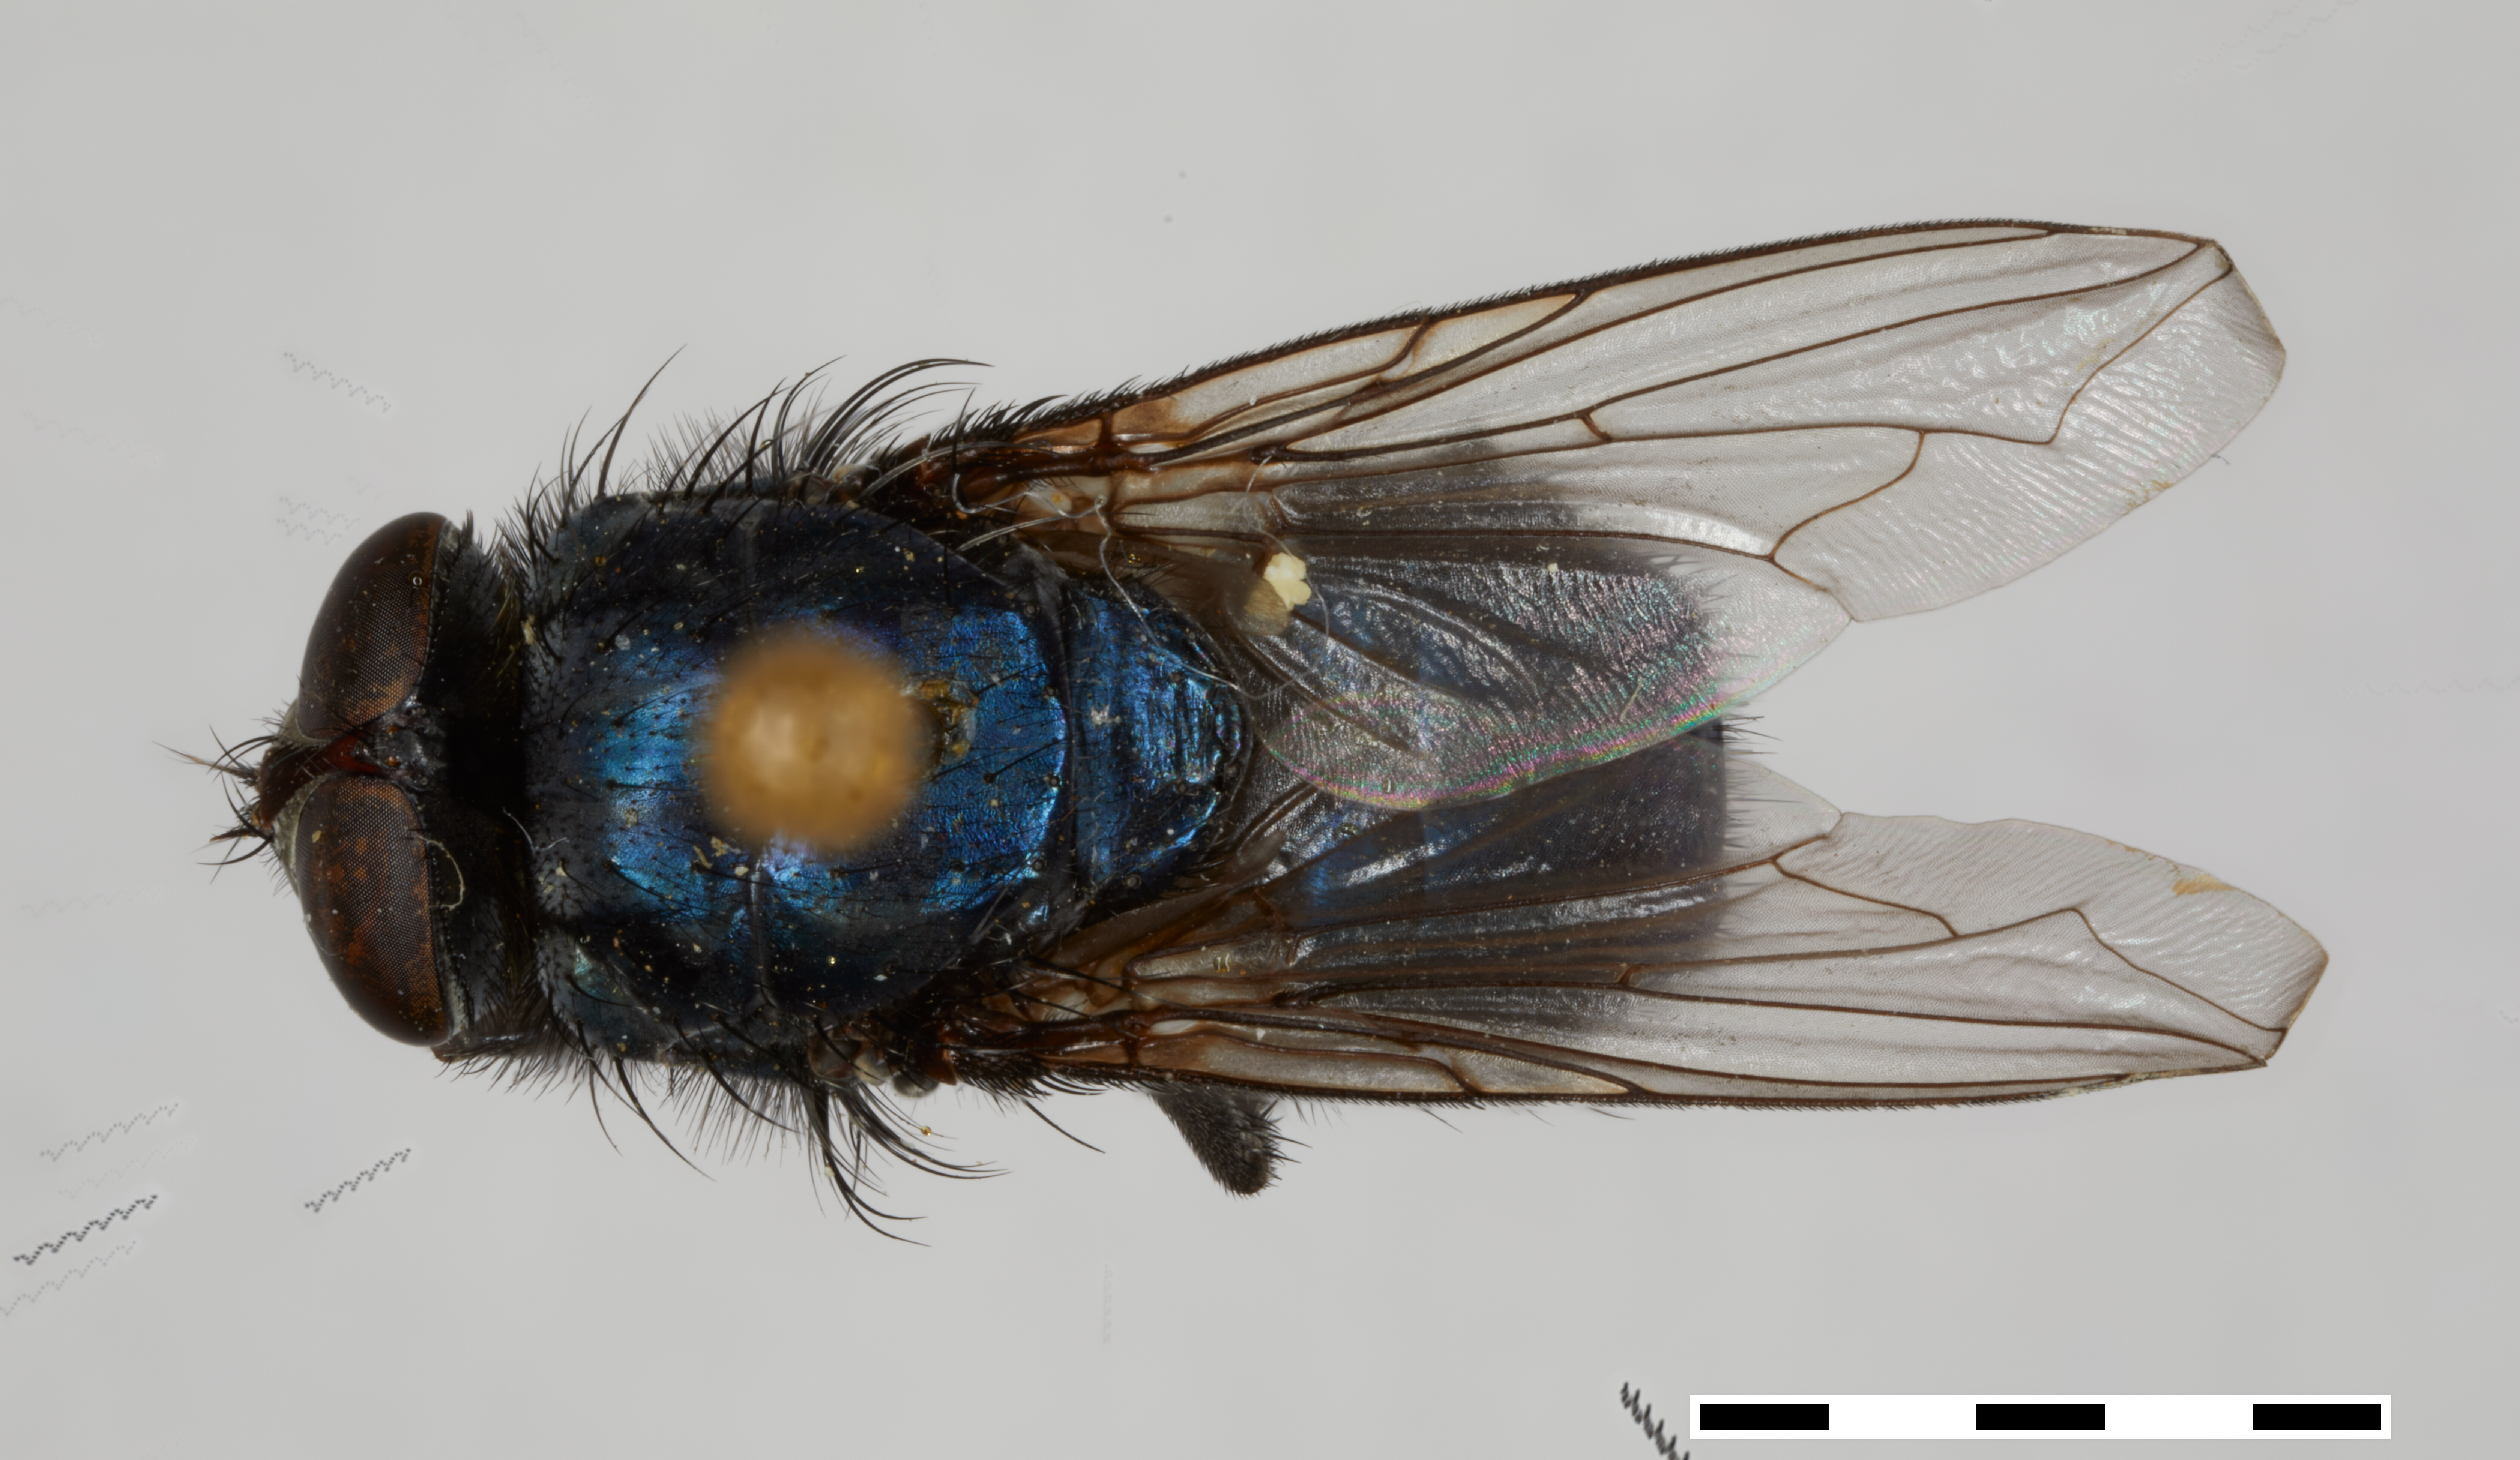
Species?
Protocalliphora bennetti
